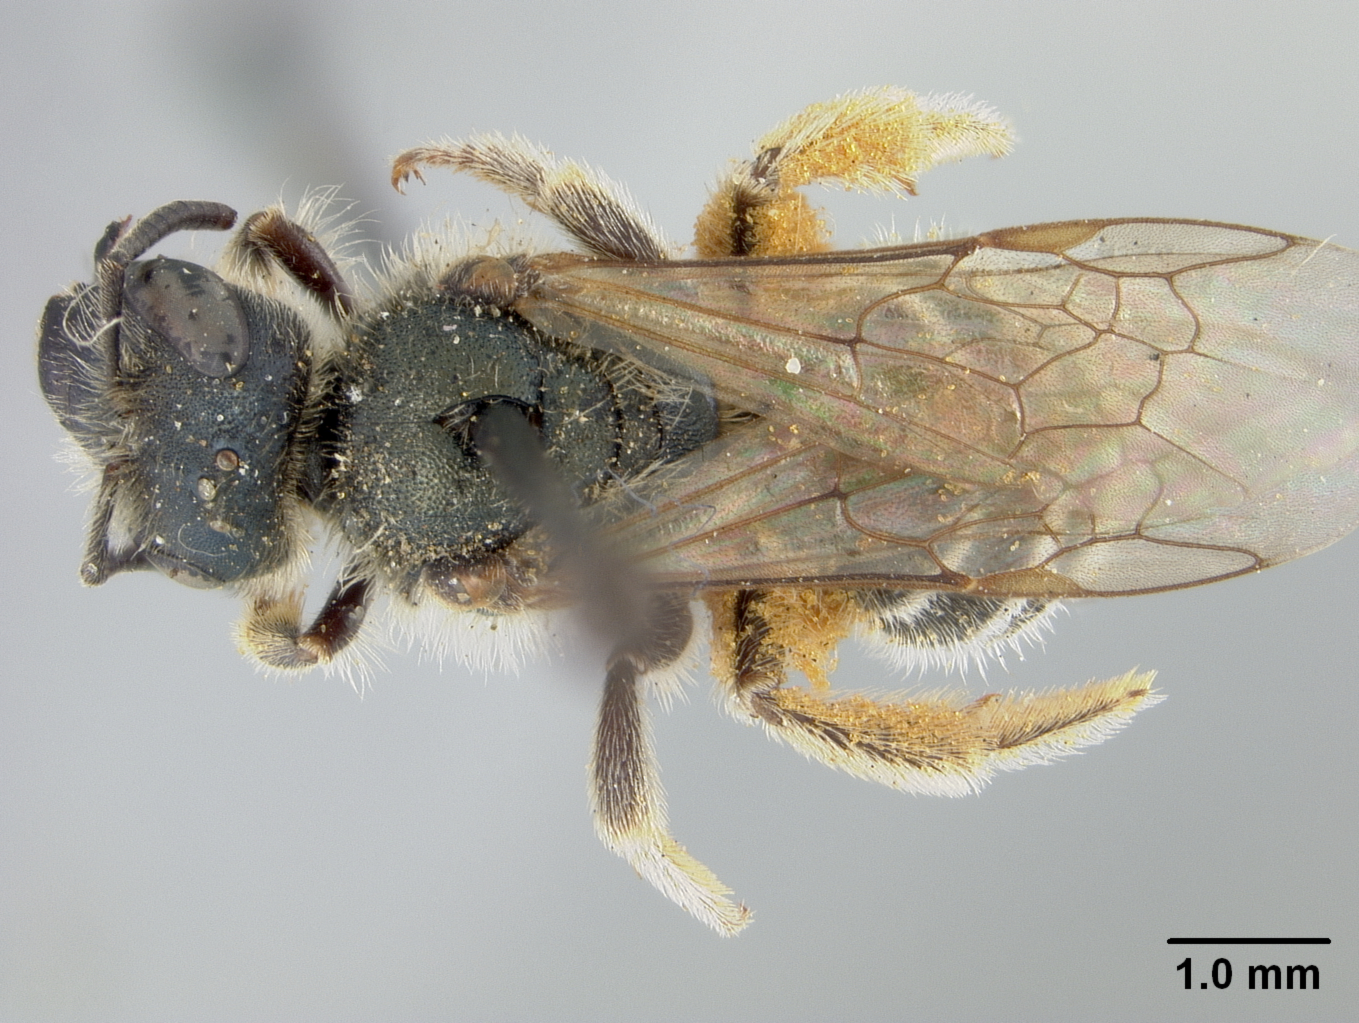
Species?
Halictus fraserae
